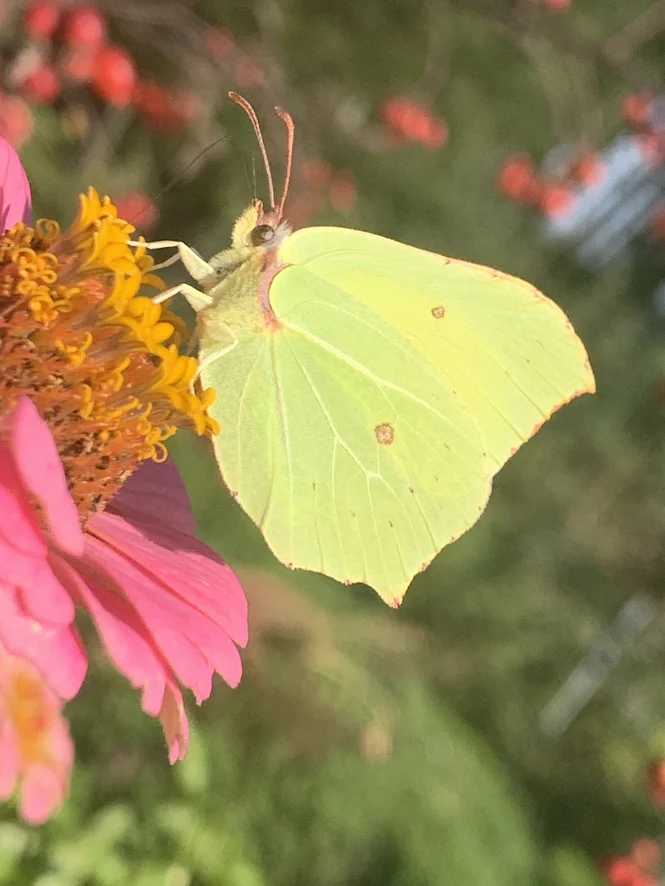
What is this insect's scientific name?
Gonepteryx rhamni
